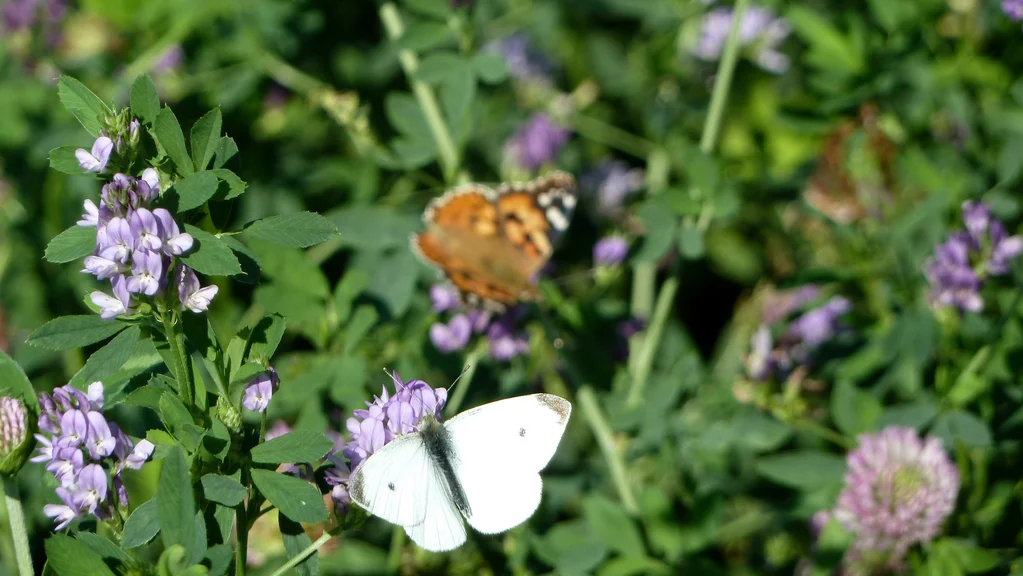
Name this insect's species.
Pieris rapae
